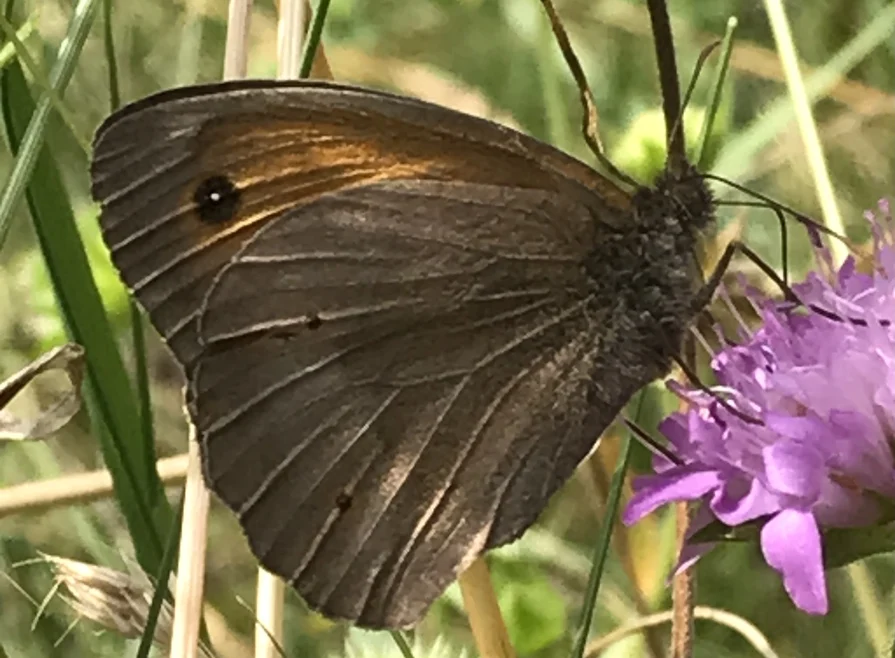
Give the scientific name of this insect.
Maniola jurtina
